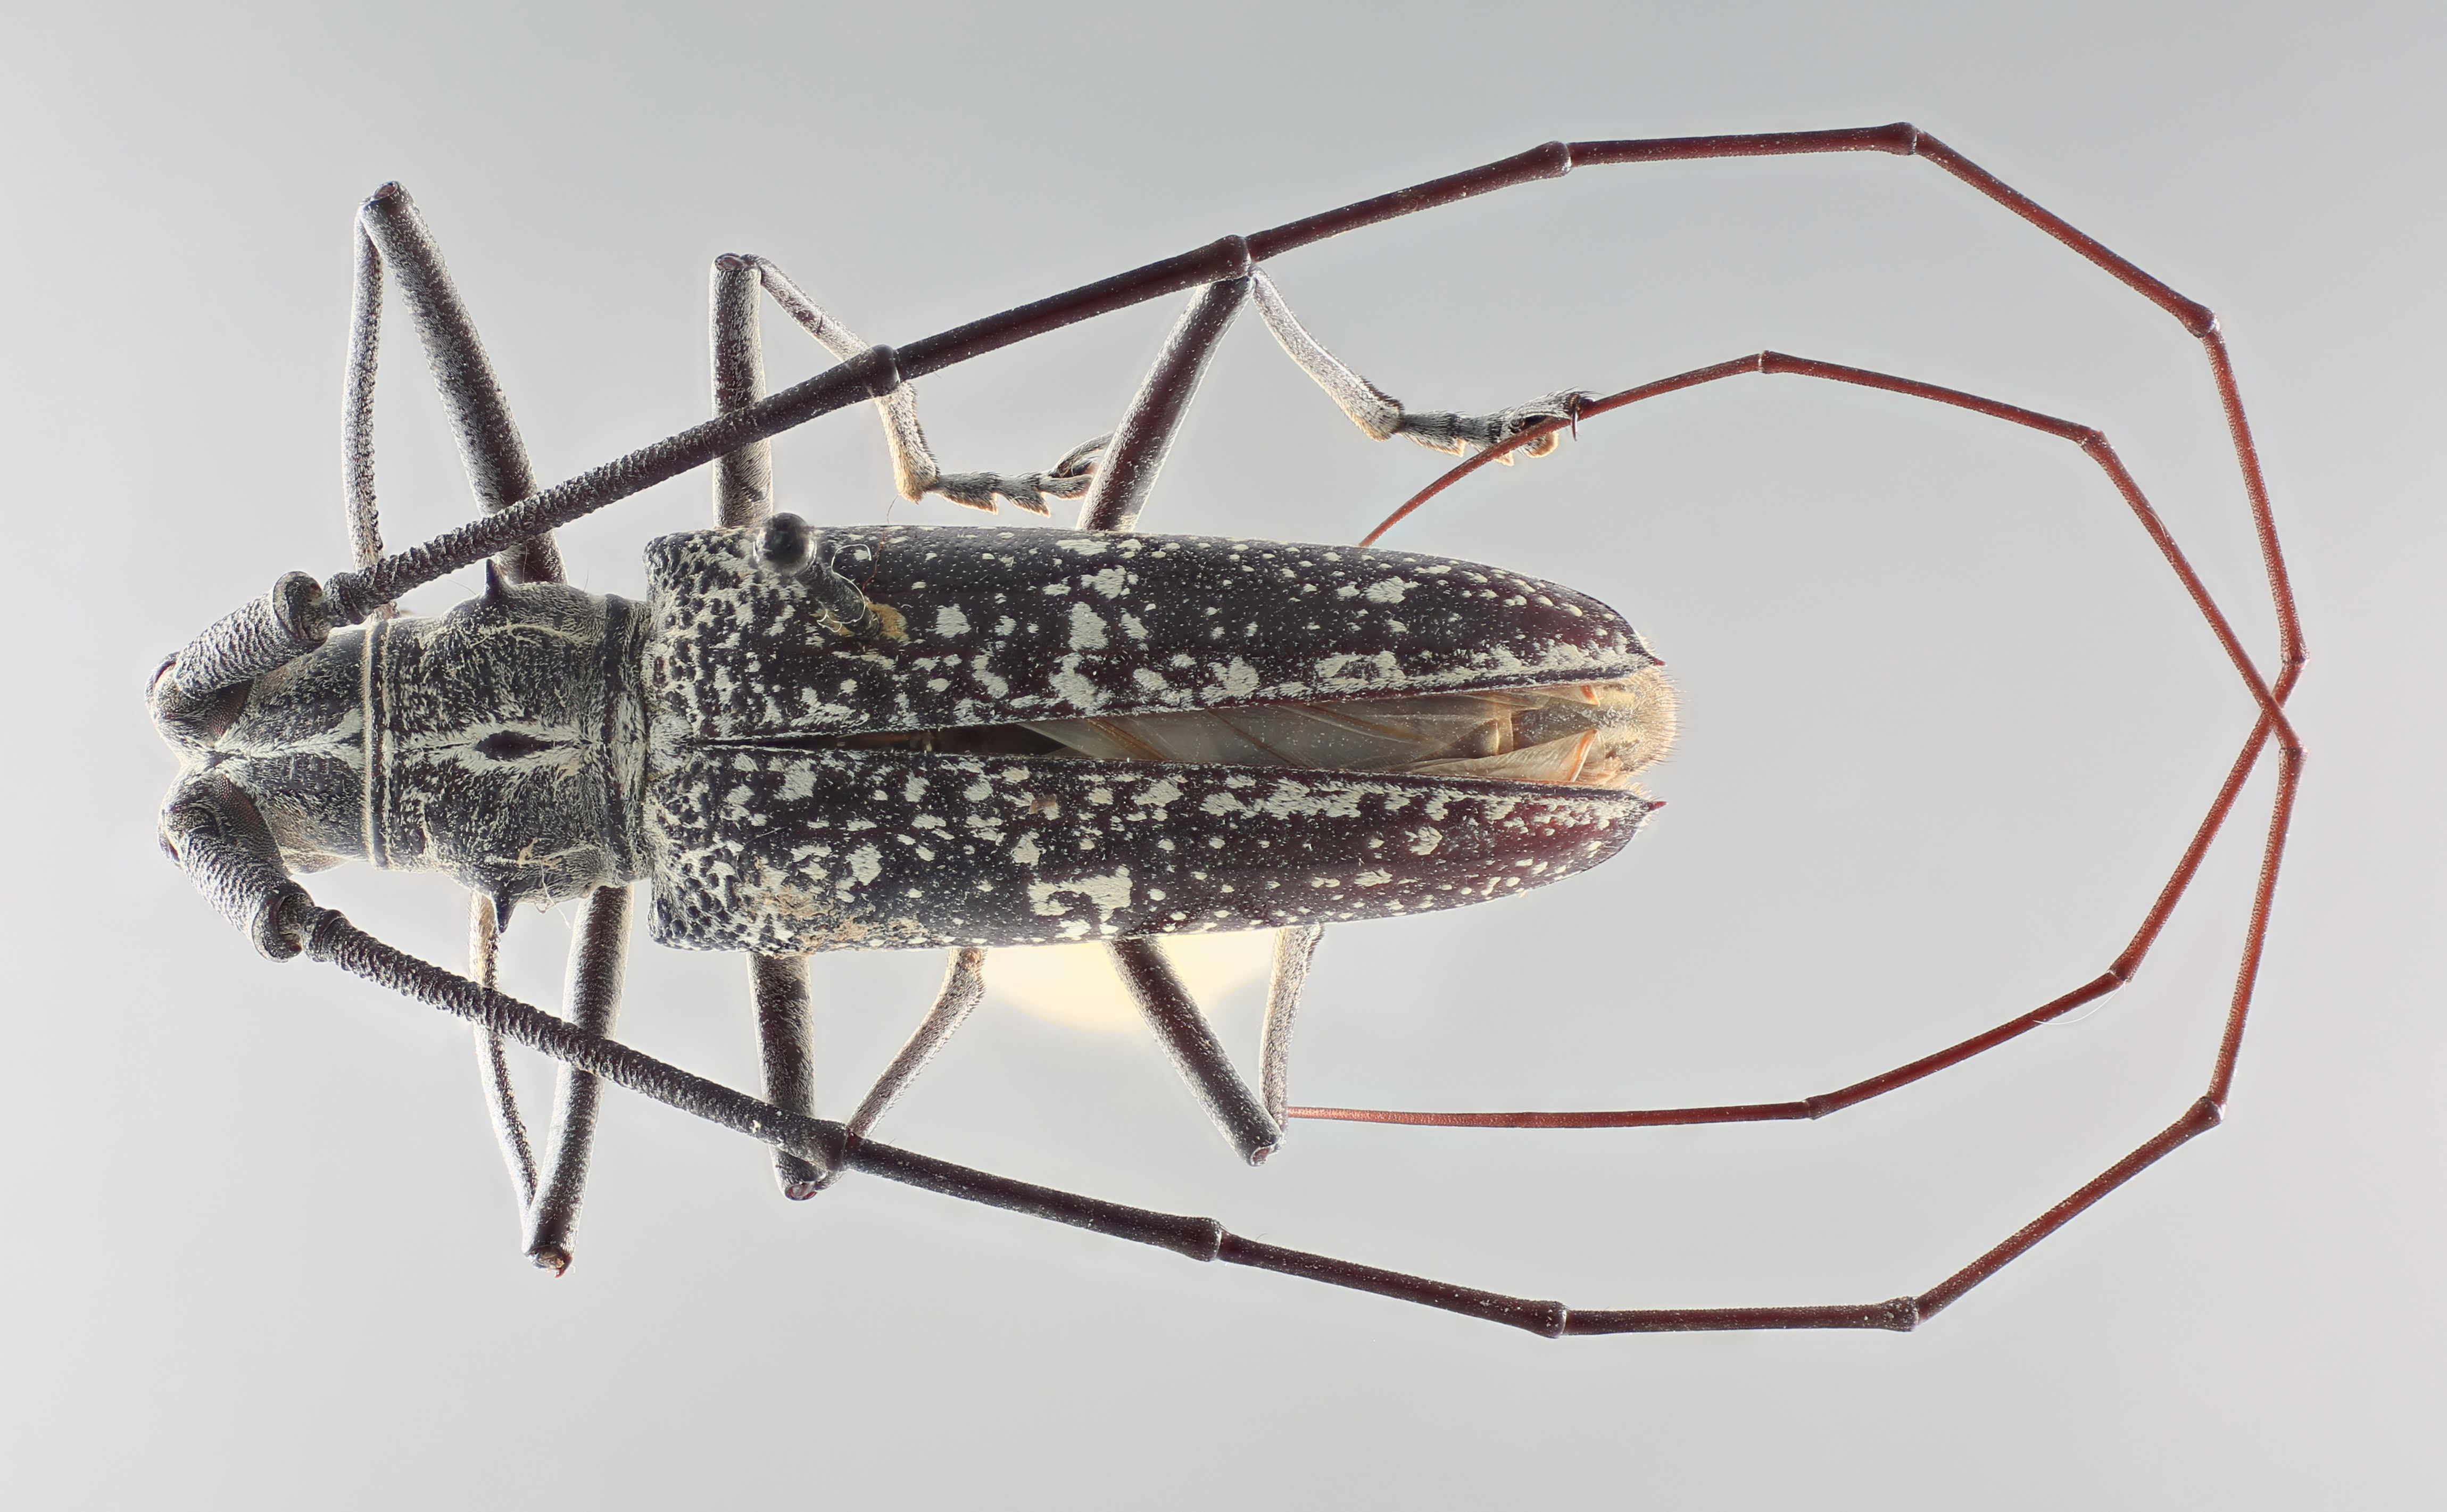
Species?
Taeniotes boliviensis
